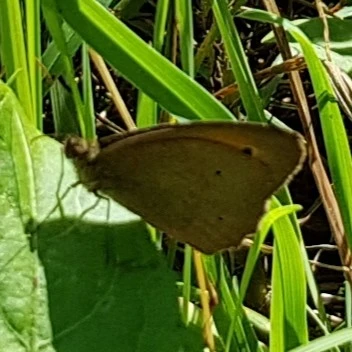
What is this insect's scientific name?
Maniola jurtina
